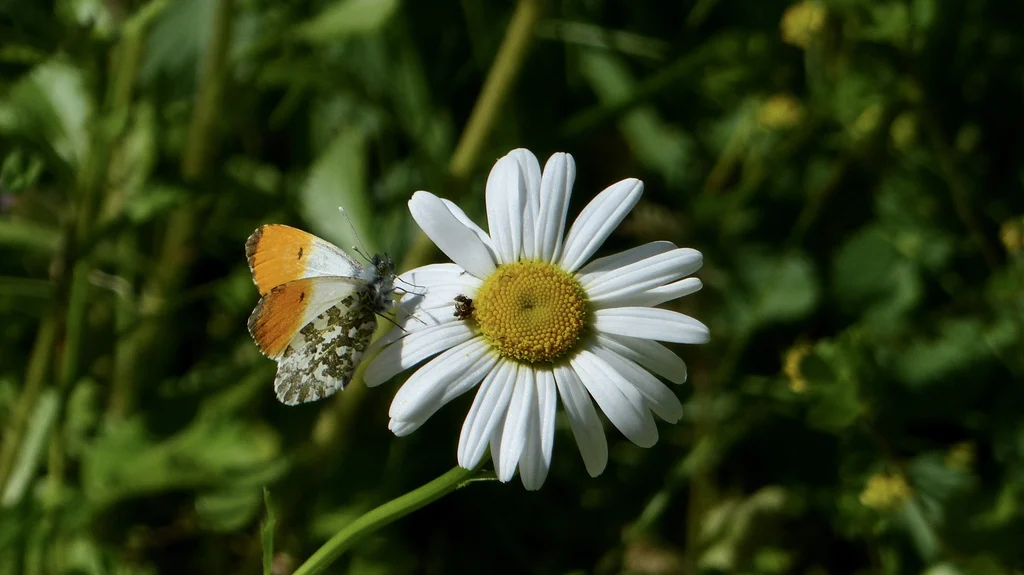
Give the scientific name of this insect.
Anthocharis cardamines
